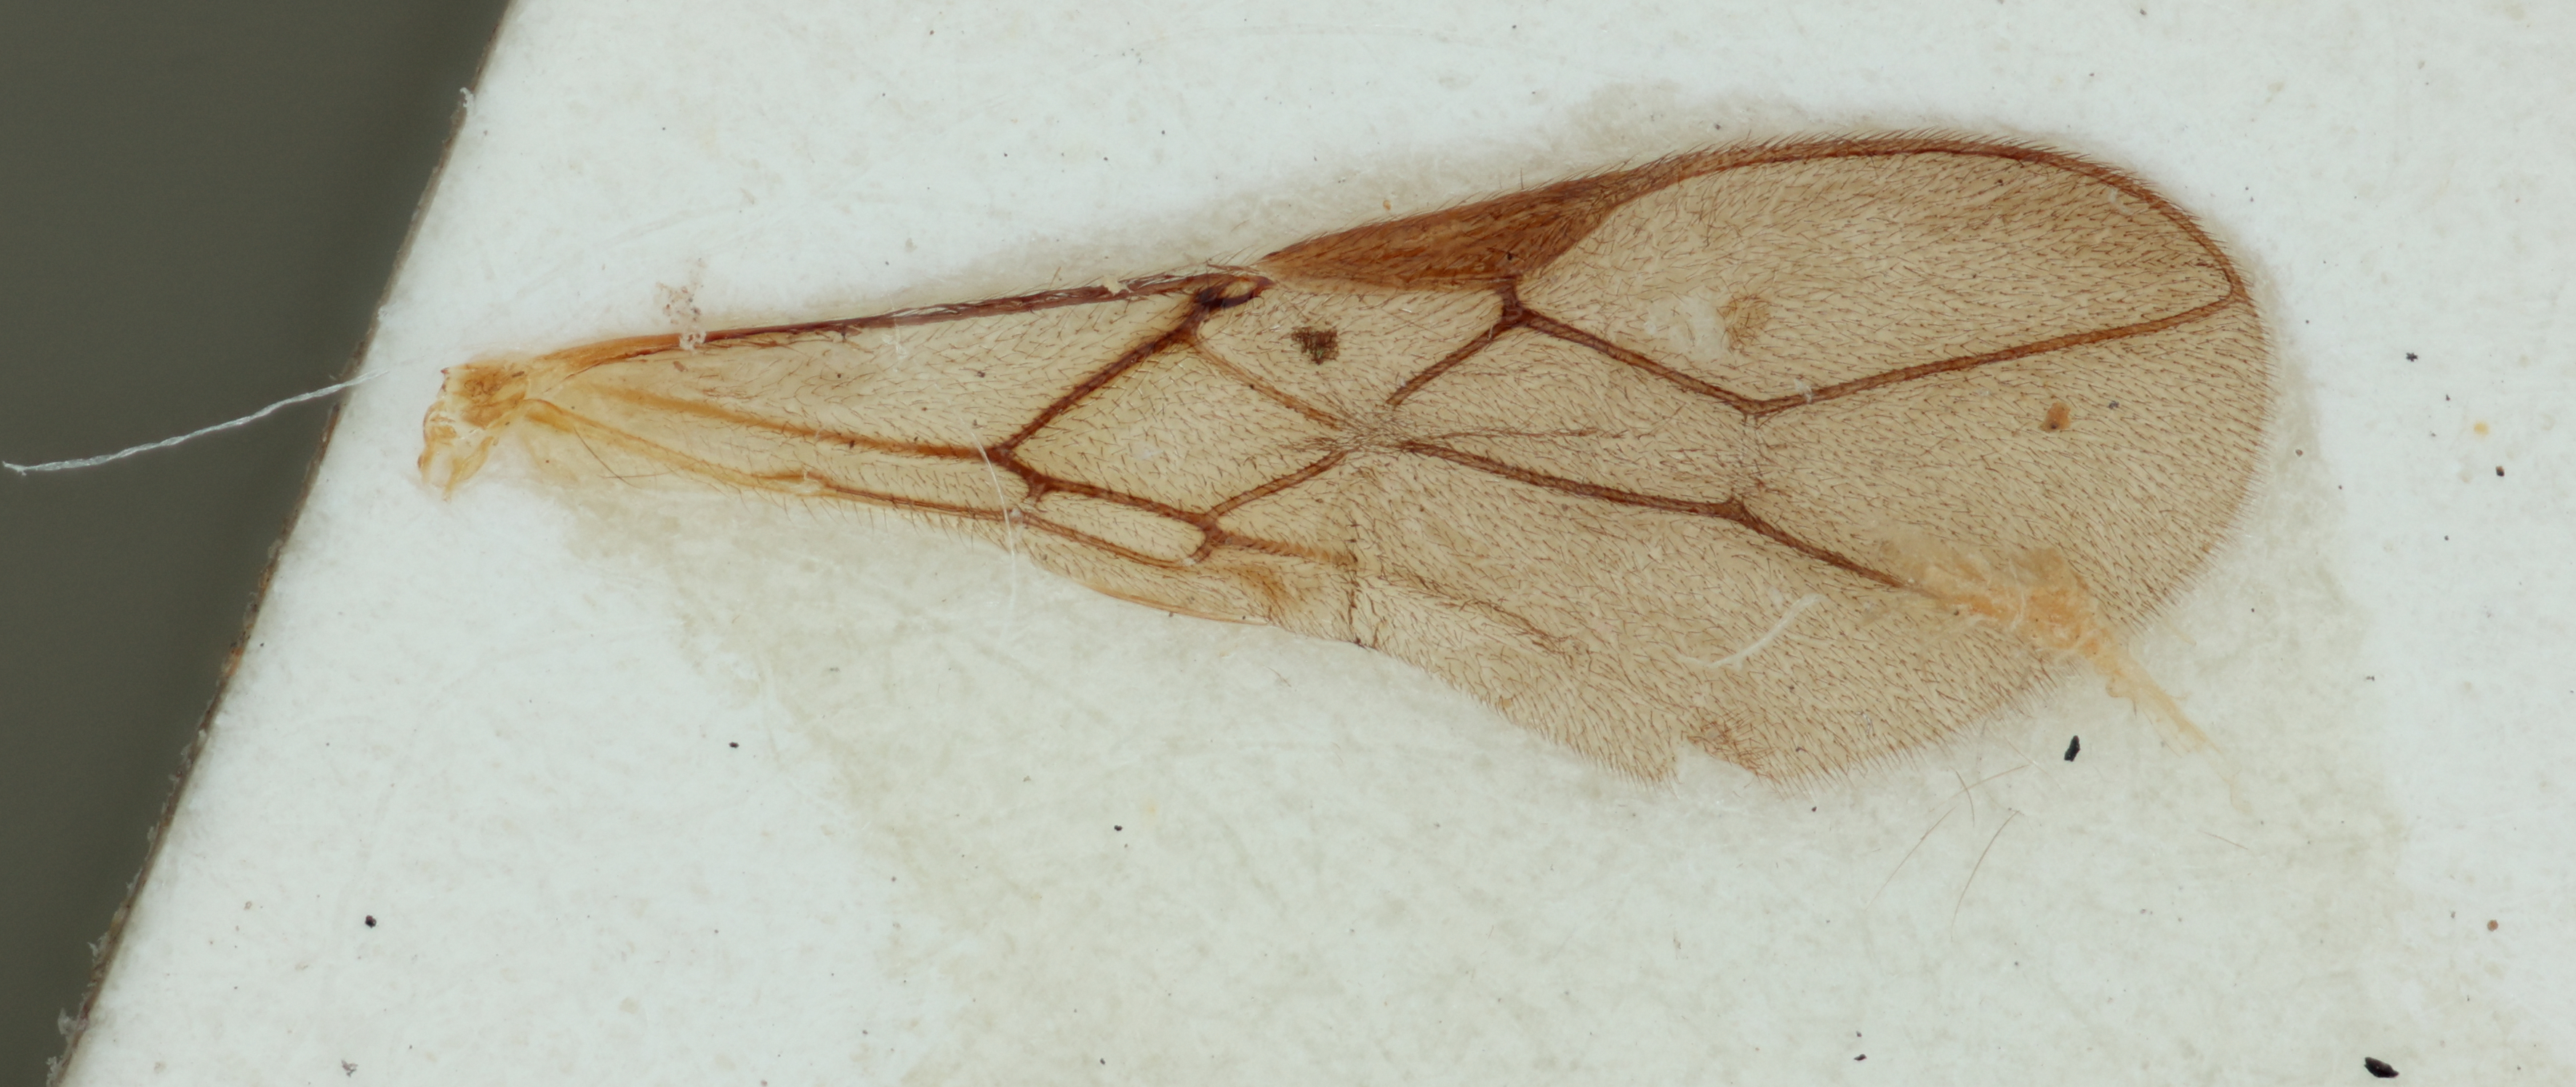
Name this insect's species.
Phaenocarpa rossata
